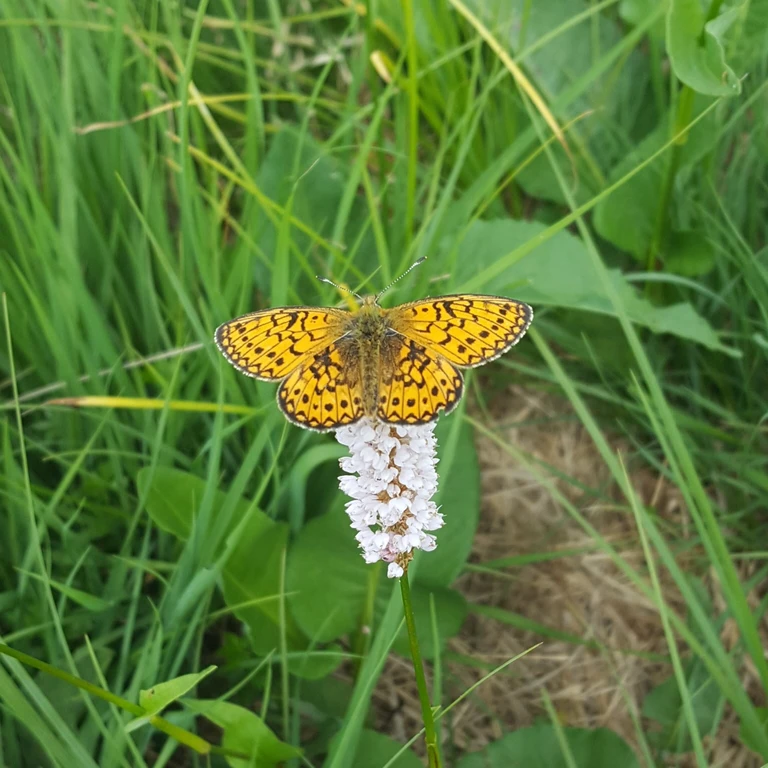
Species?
Boloria eunomia
